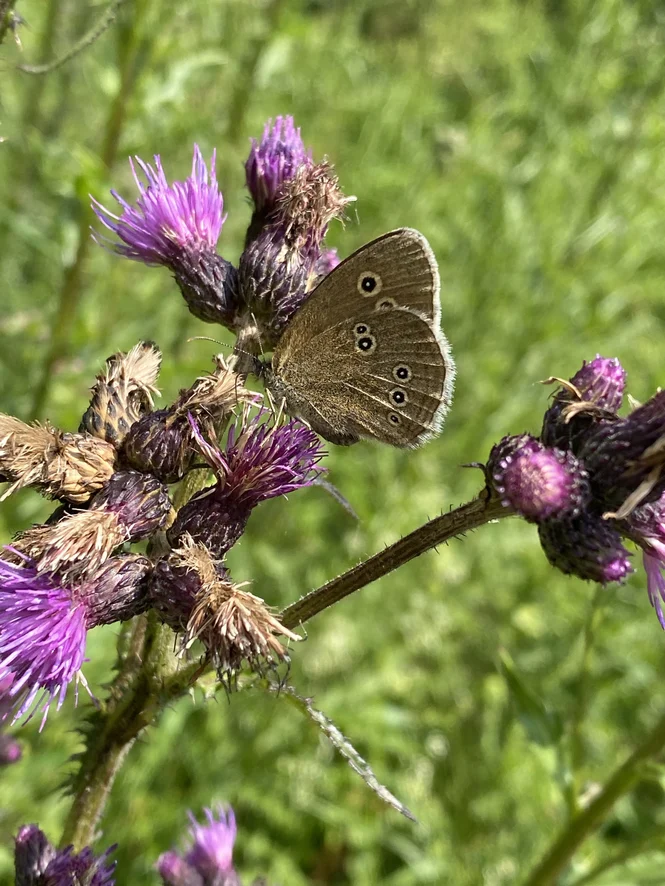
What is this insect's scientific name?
Aphantopus hyperantus
